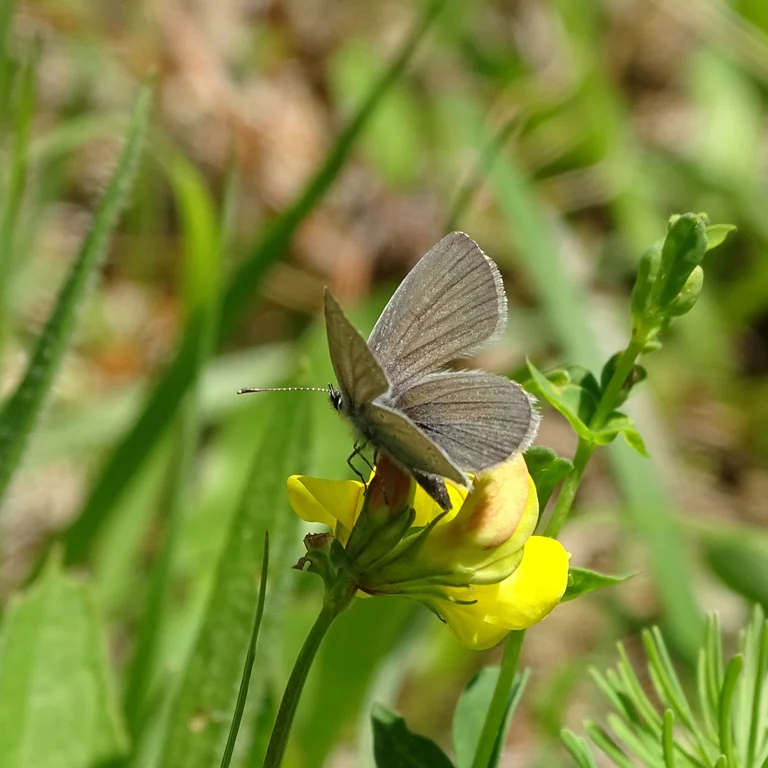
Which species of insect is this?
Cupido minimus
